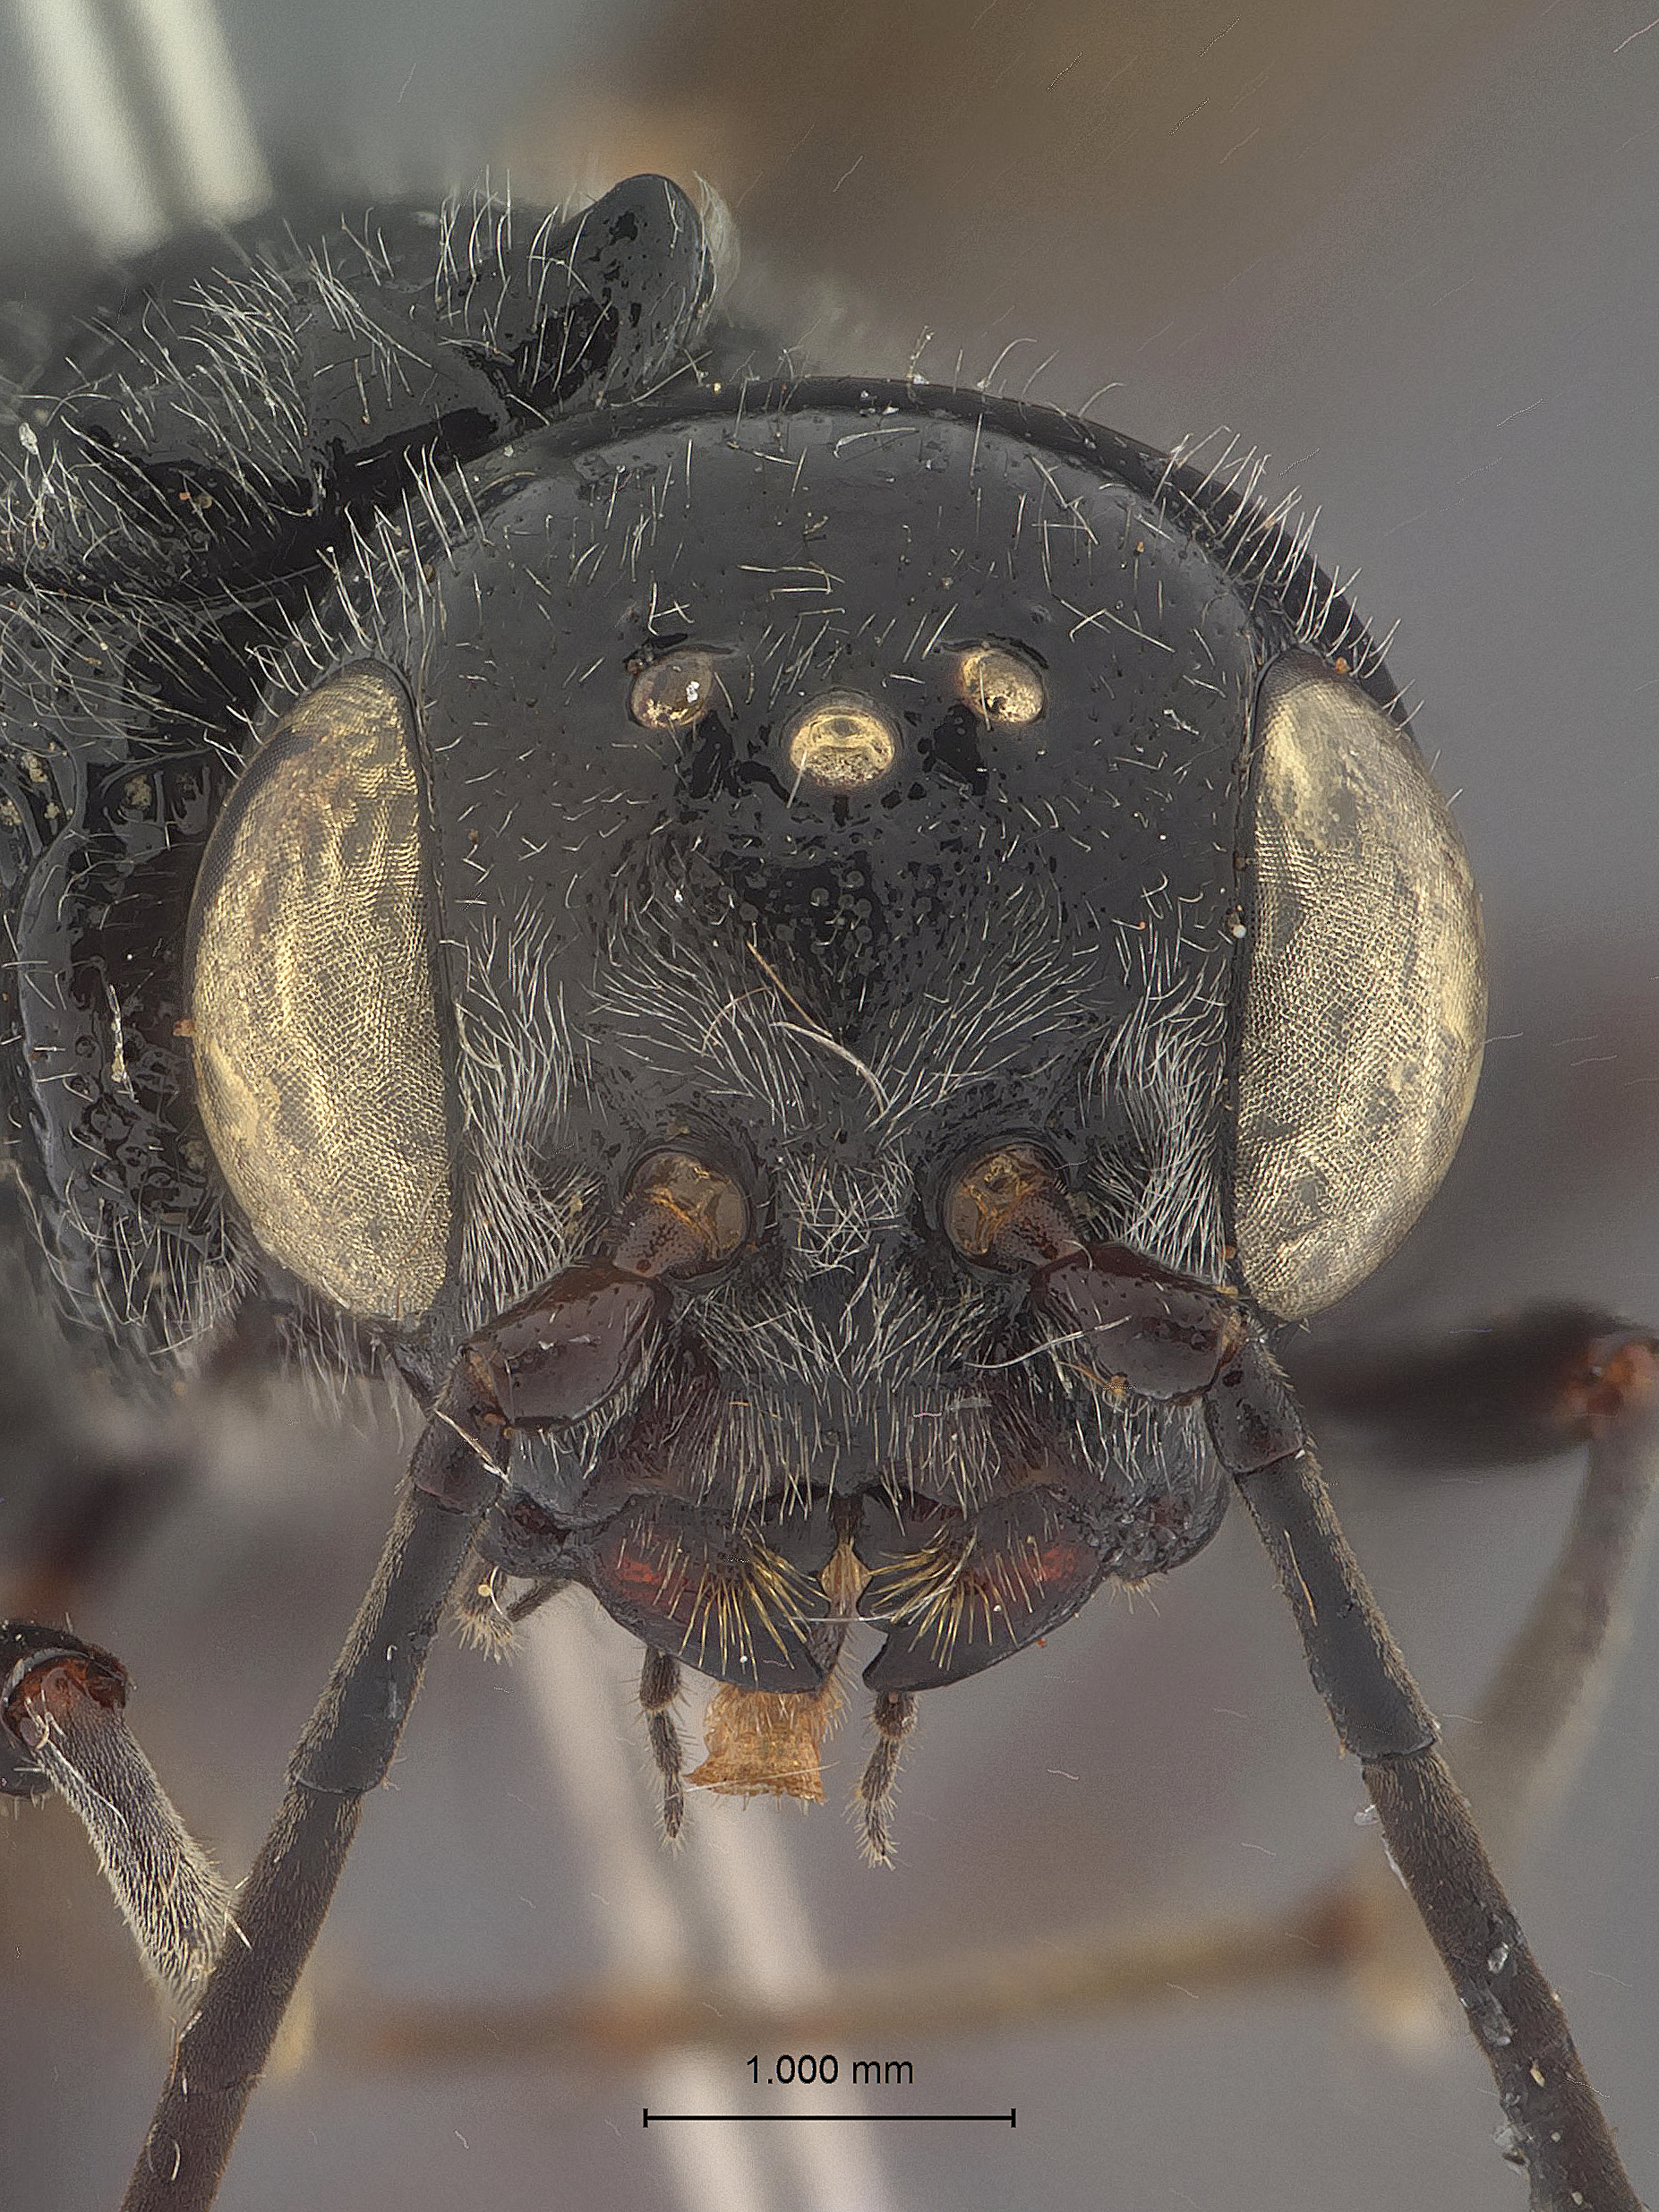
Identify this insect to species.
Pristaulacus krombeini
